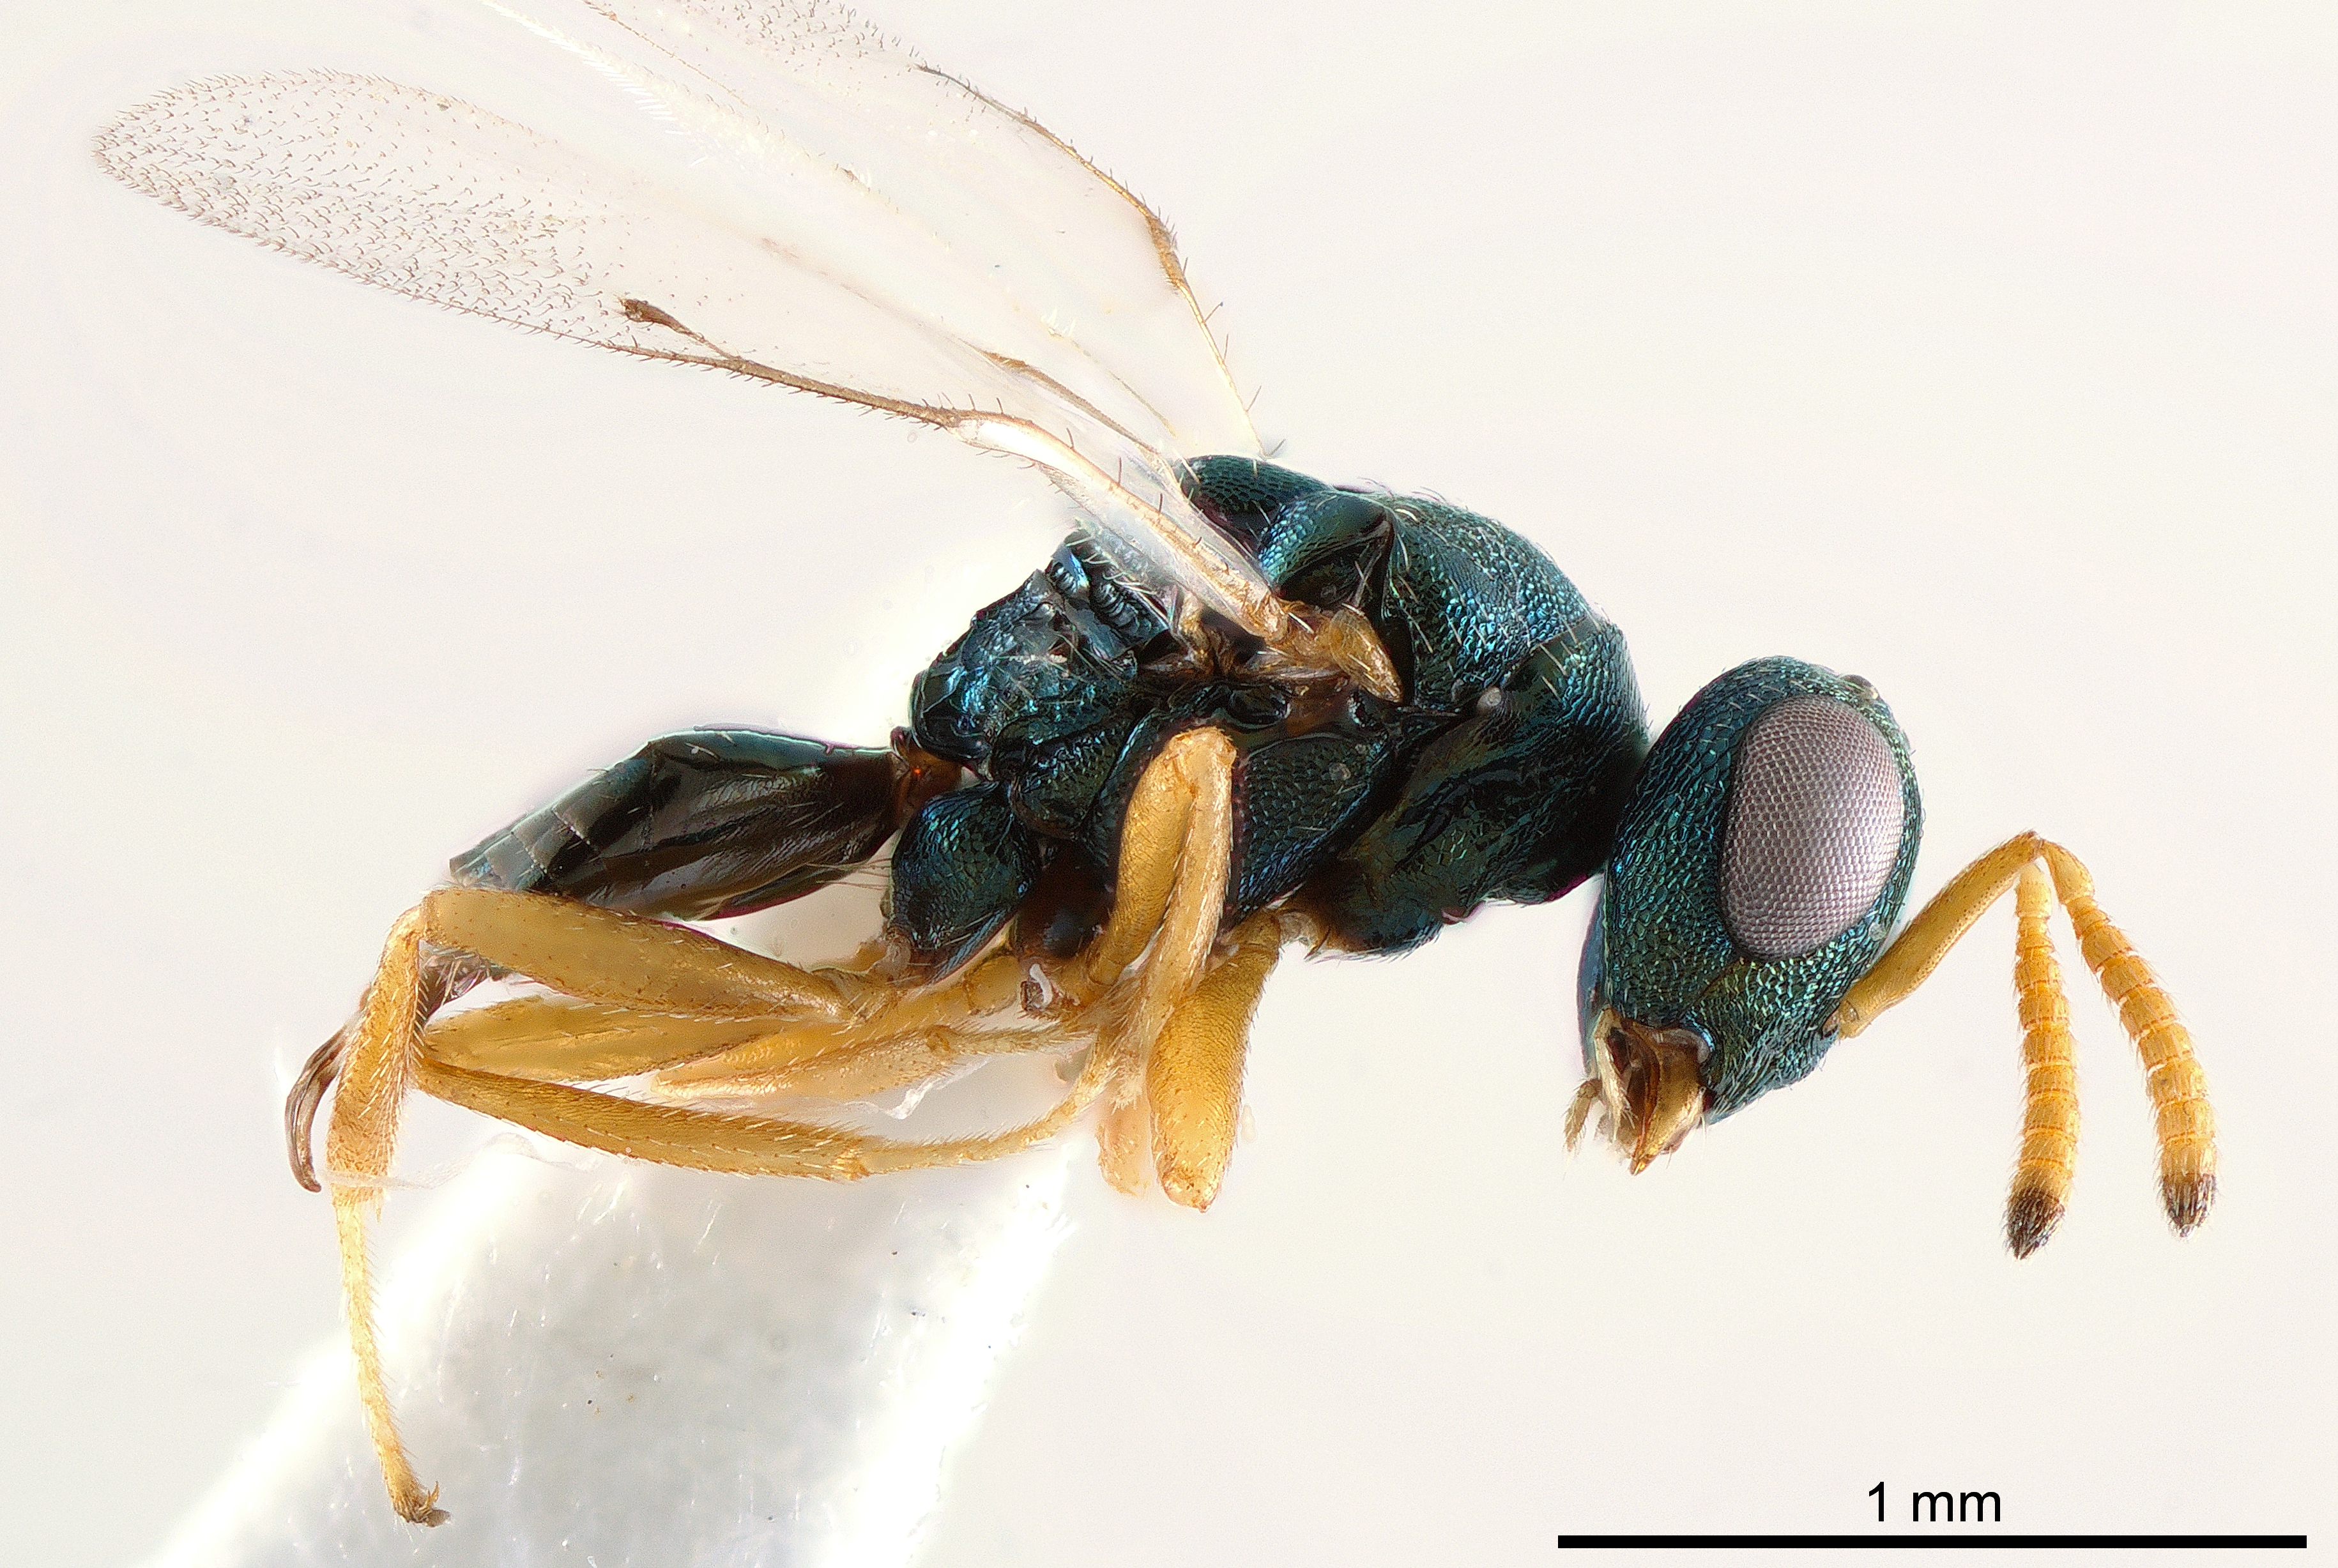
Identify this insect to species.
Schizonotus sieboldi
